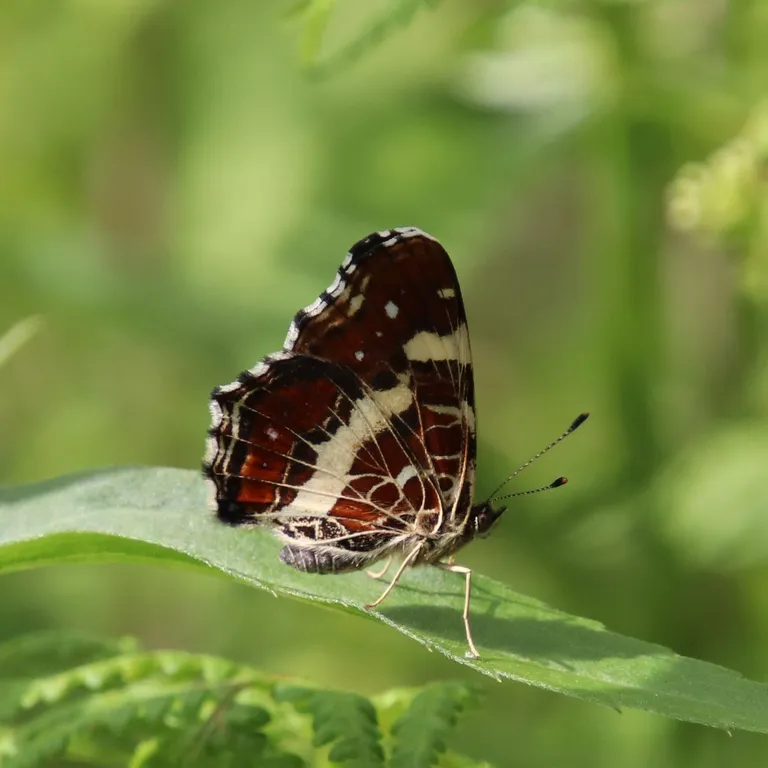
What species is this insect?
Araschnia levana
